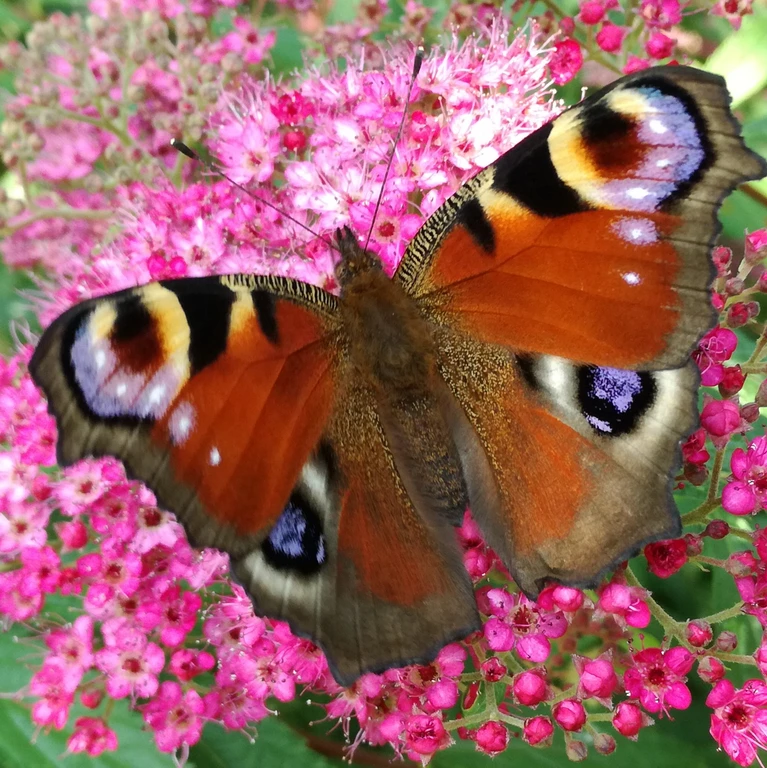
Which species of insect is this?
Aglais io
